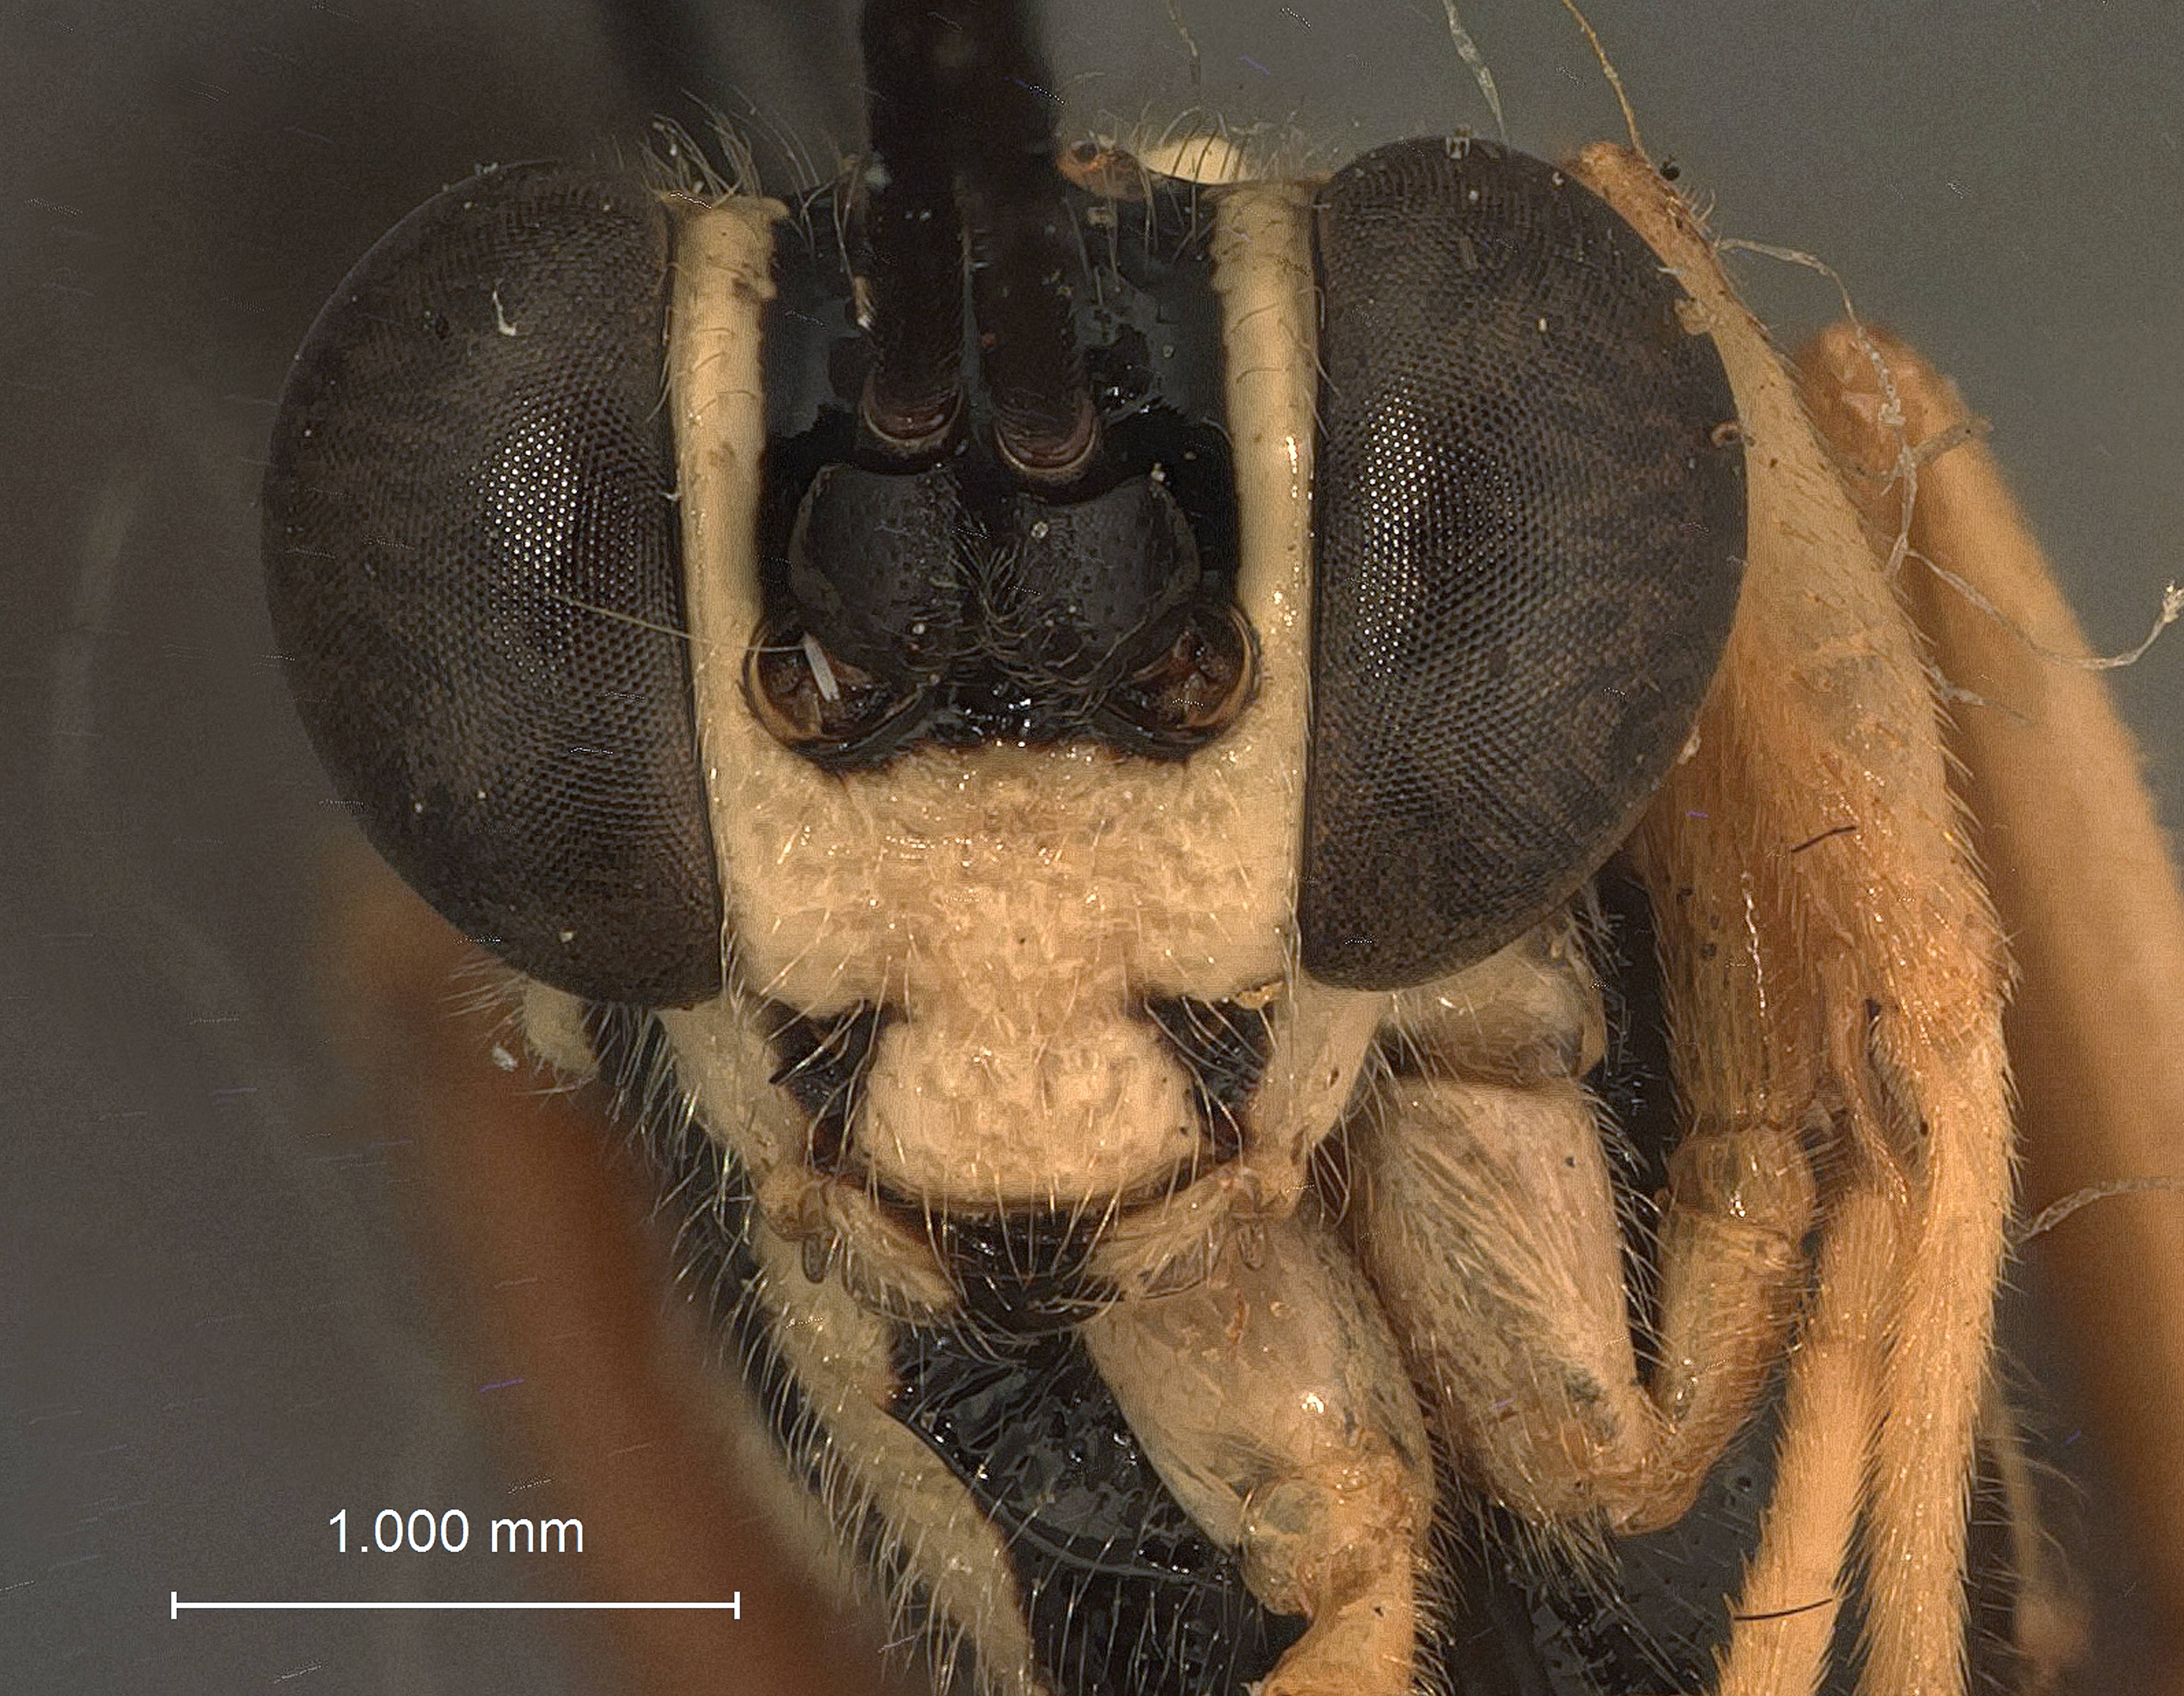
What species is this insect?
Cryptanura conica
